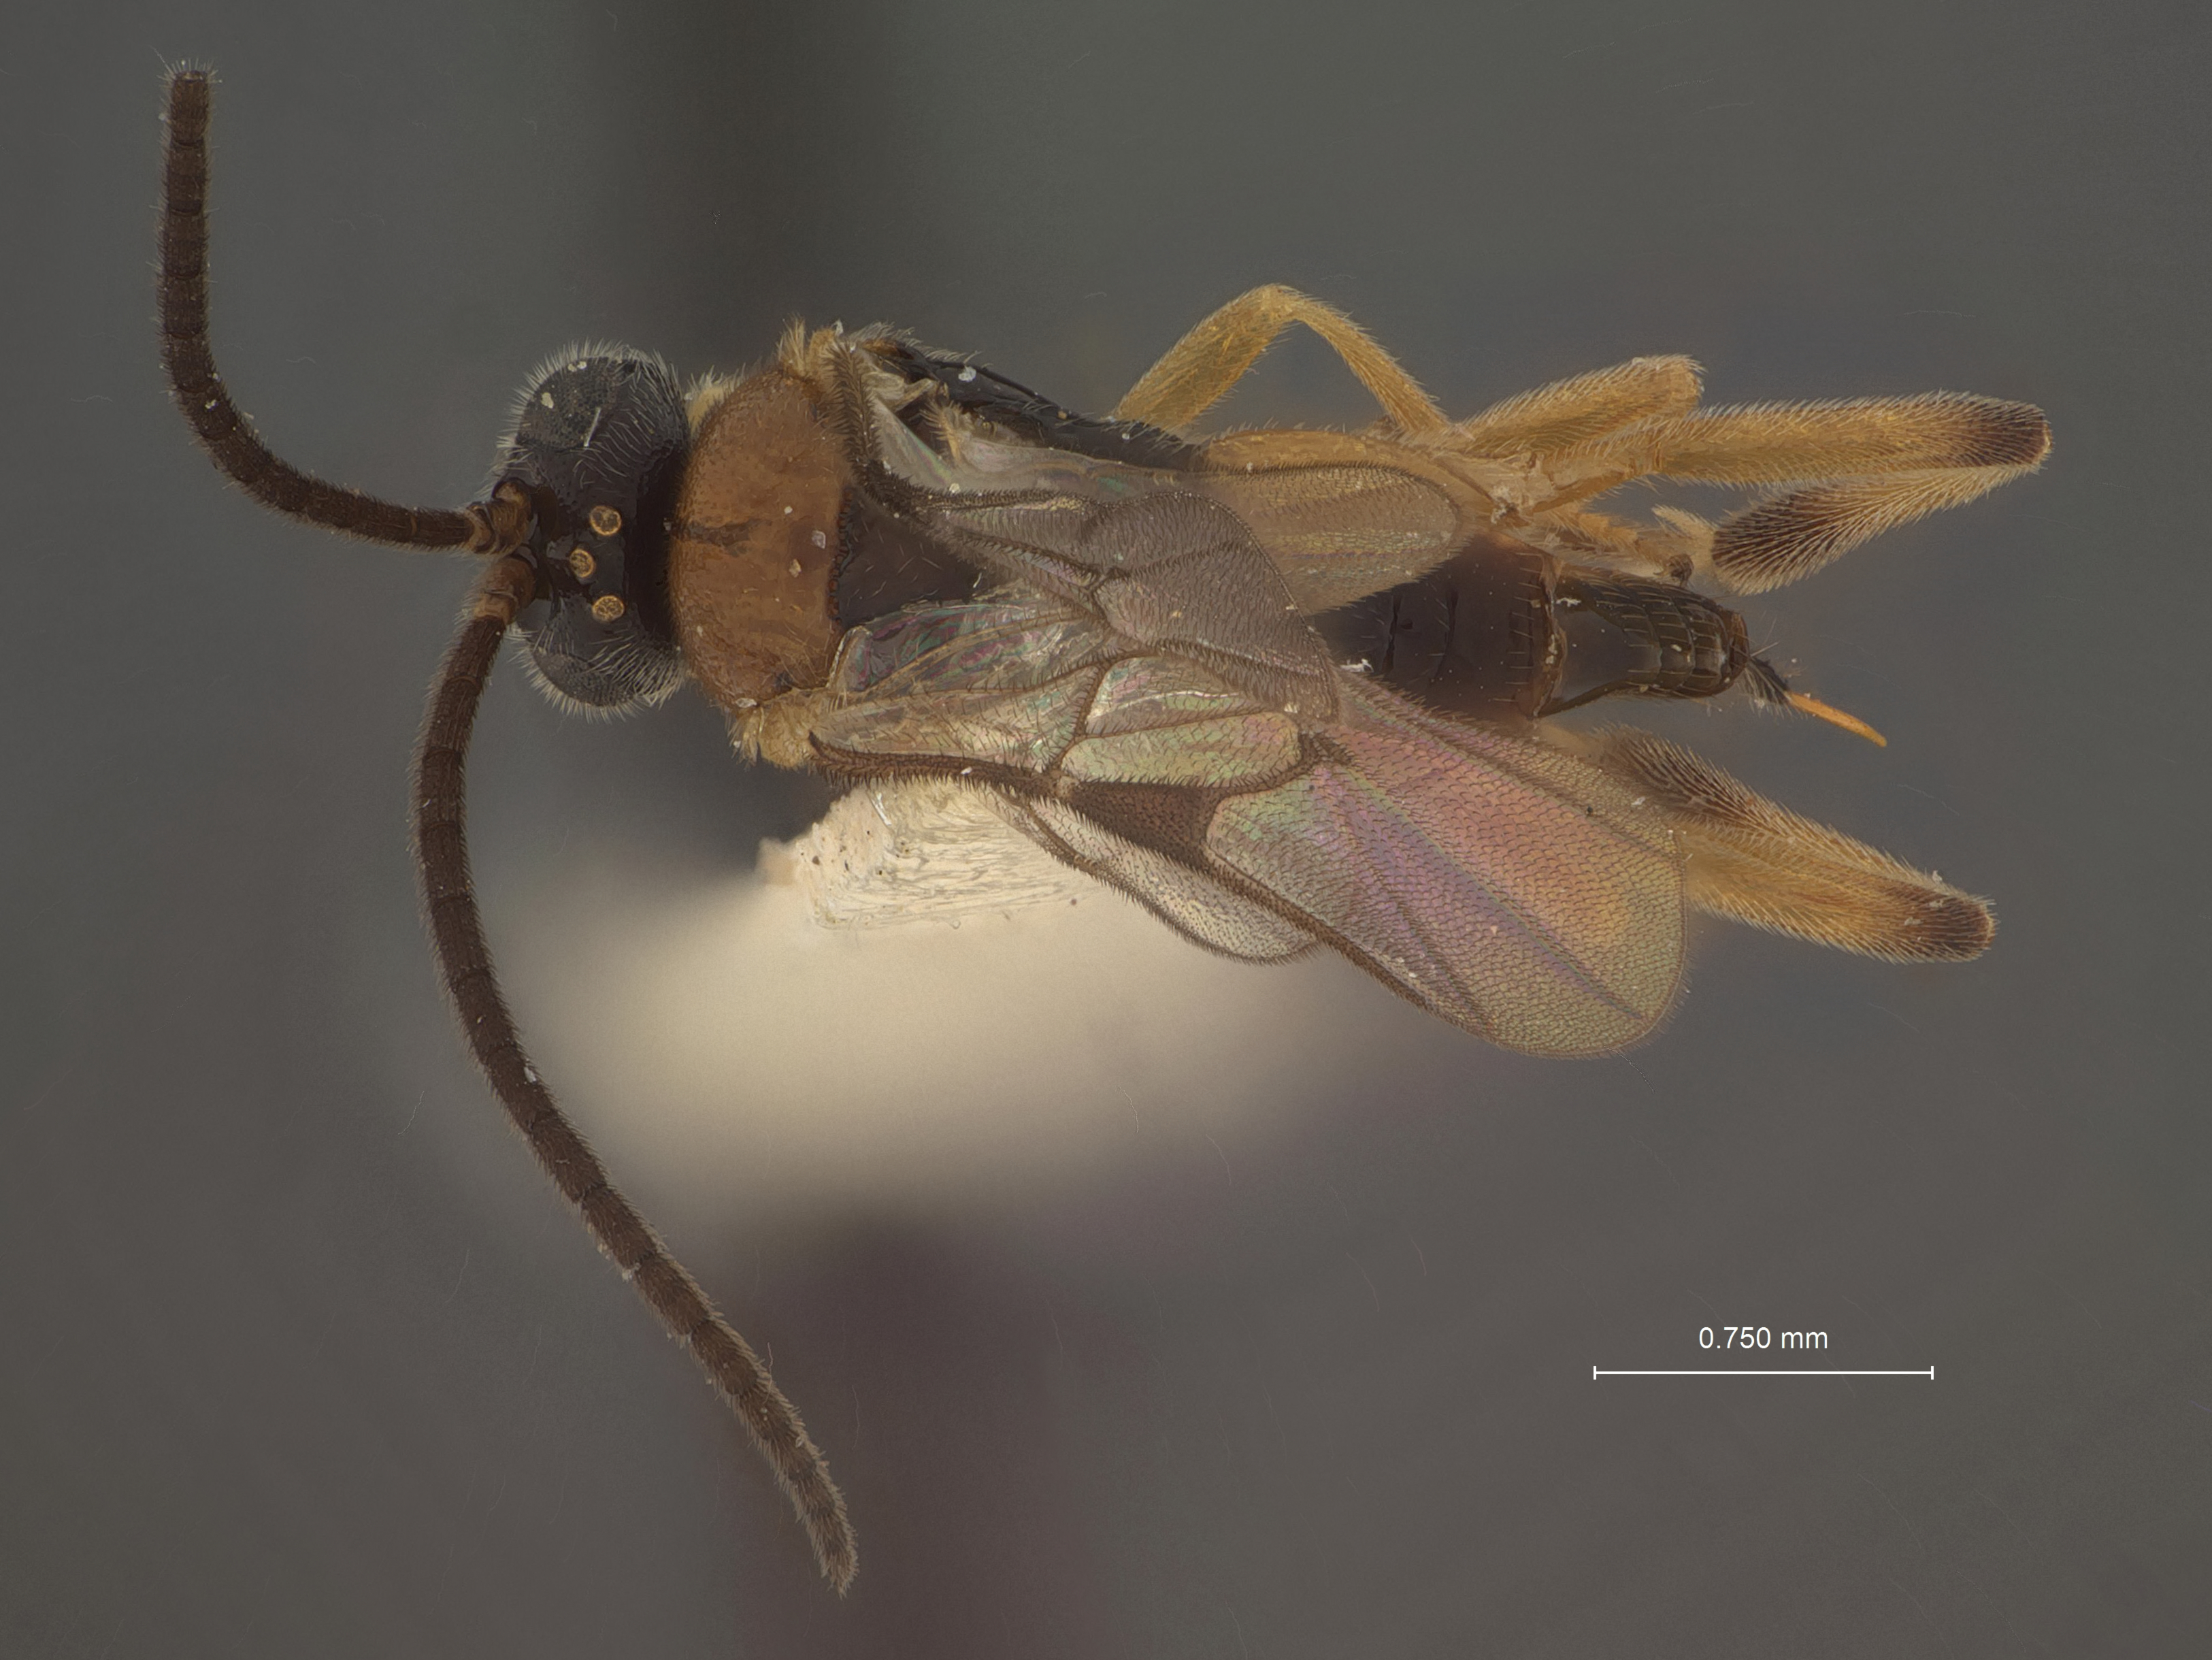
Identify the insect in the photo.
Microgaster diaphaniae
